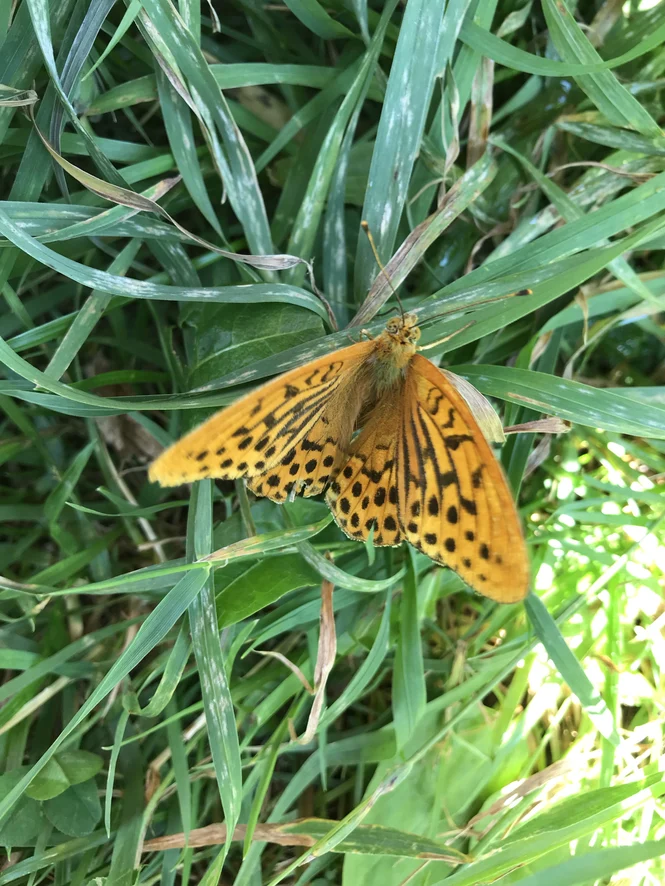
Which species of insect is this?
Argynnis paphia
